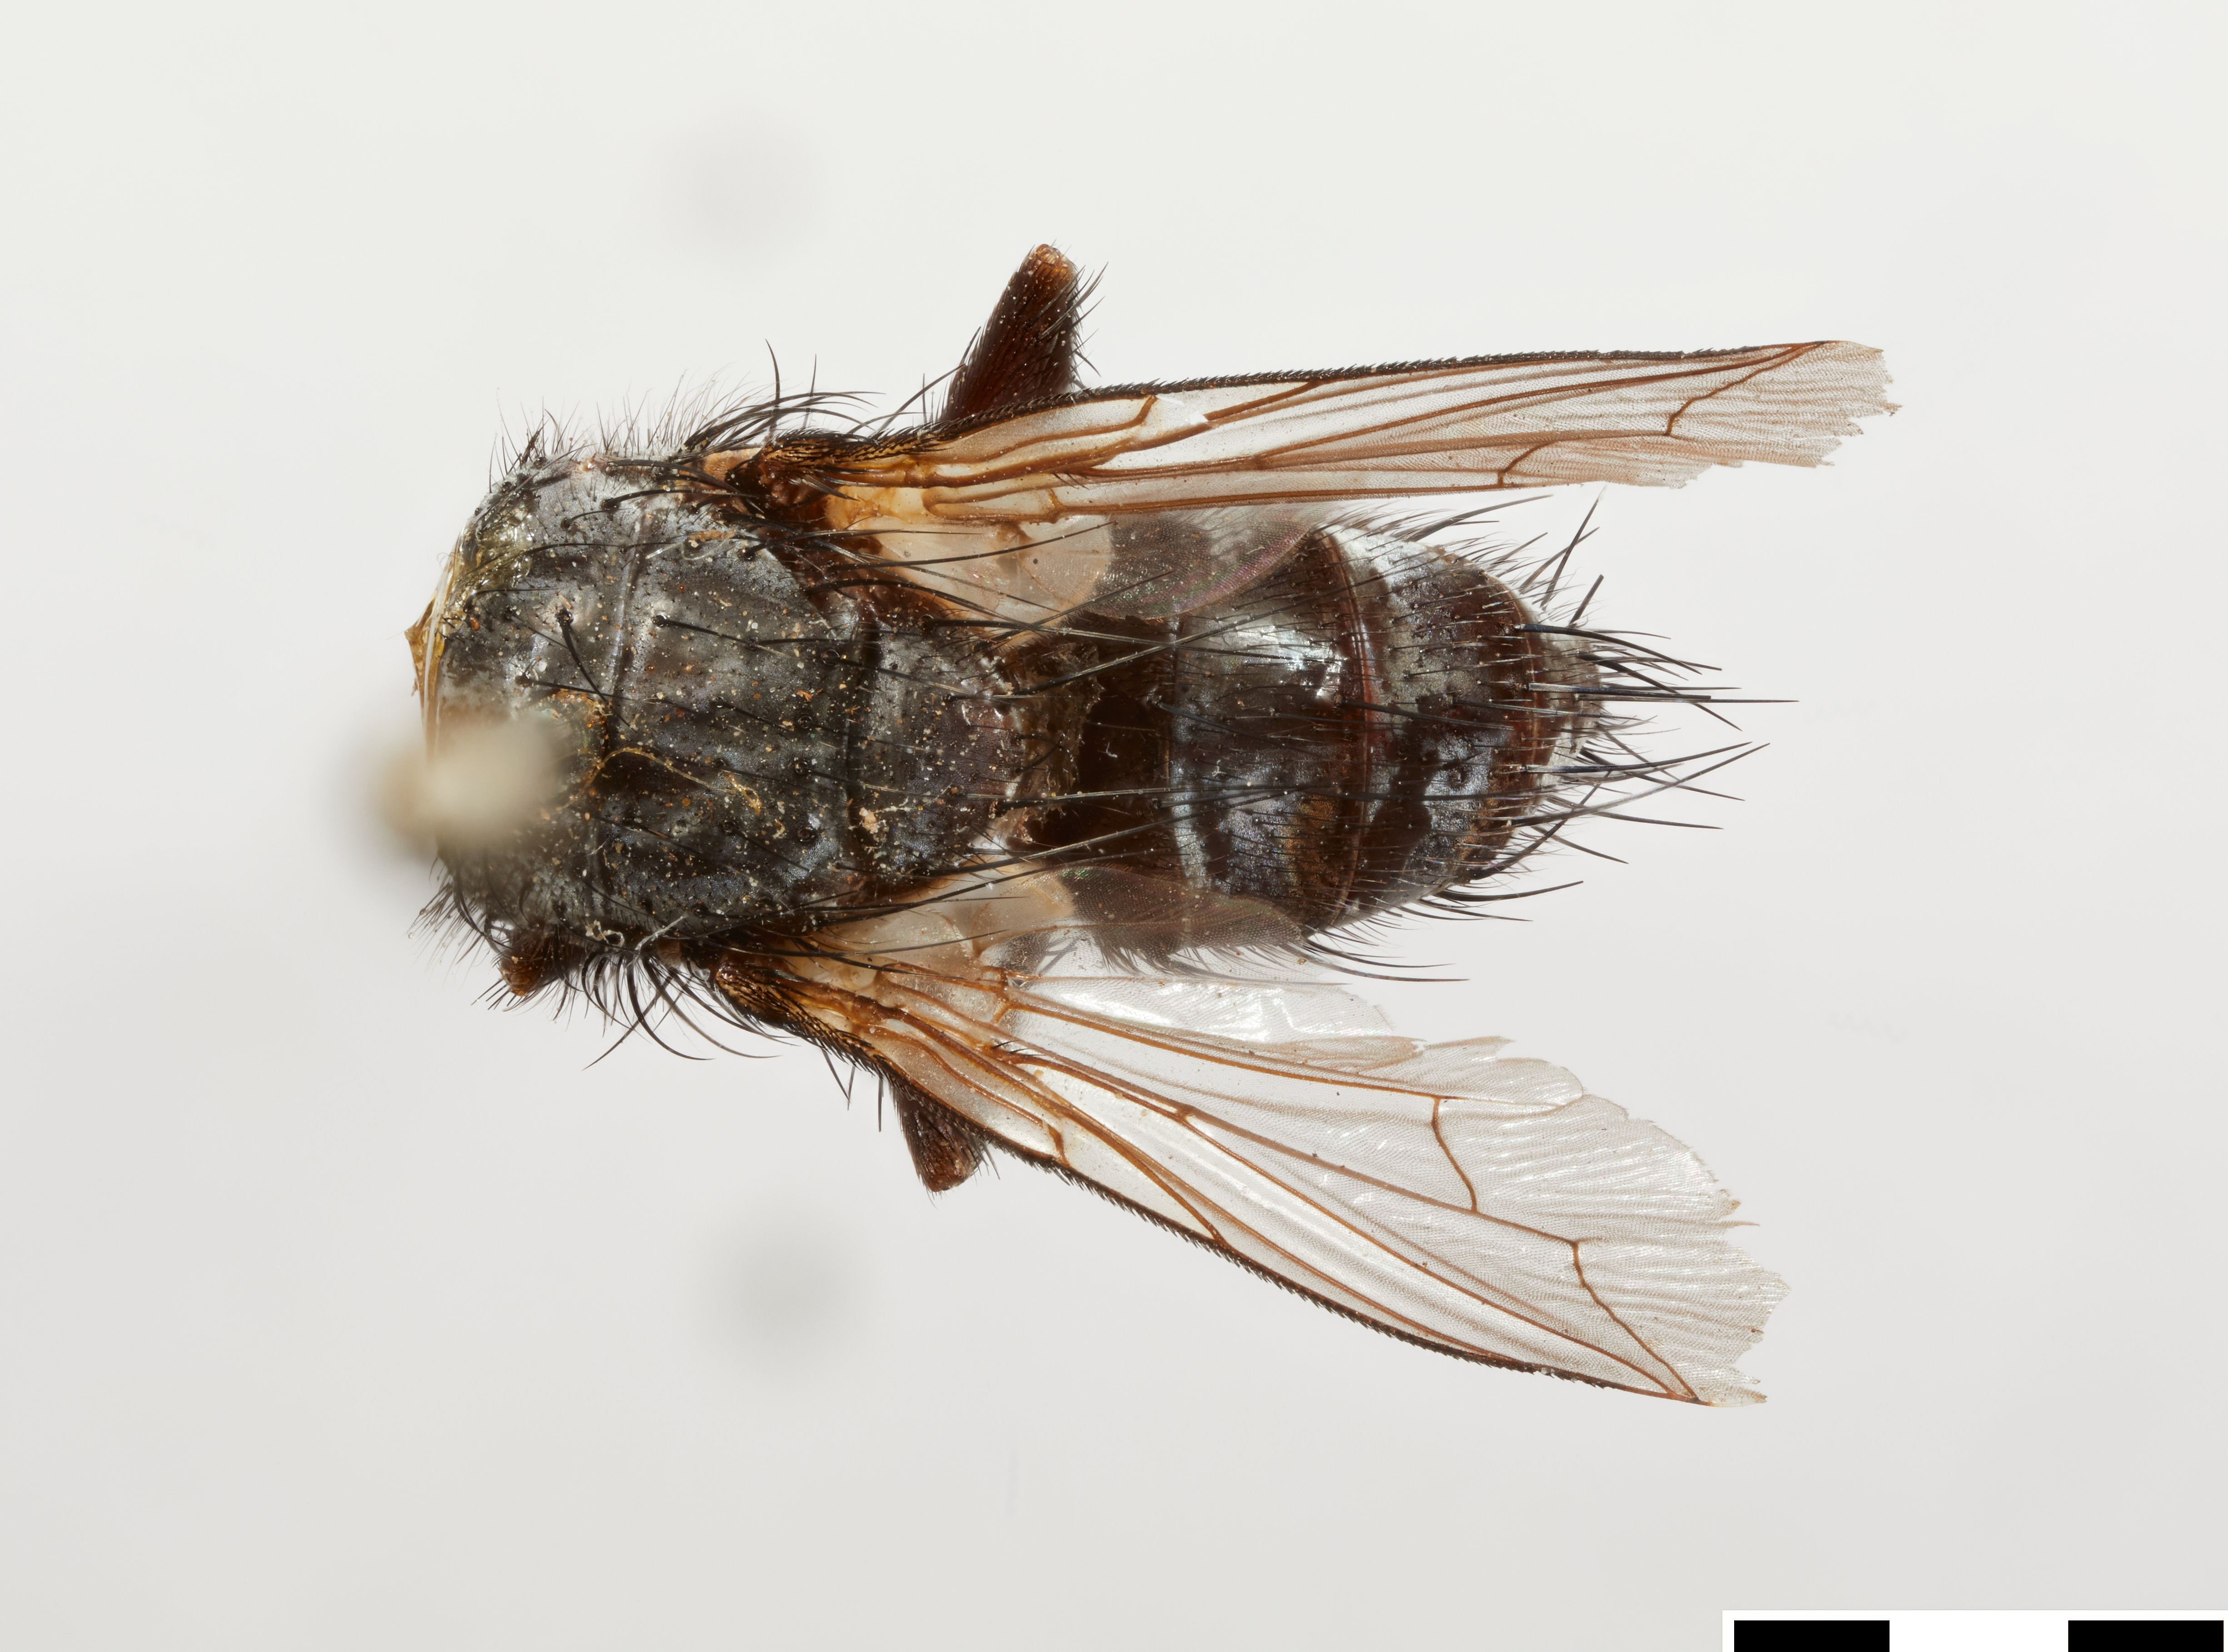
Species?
Euphorocera slossonae
